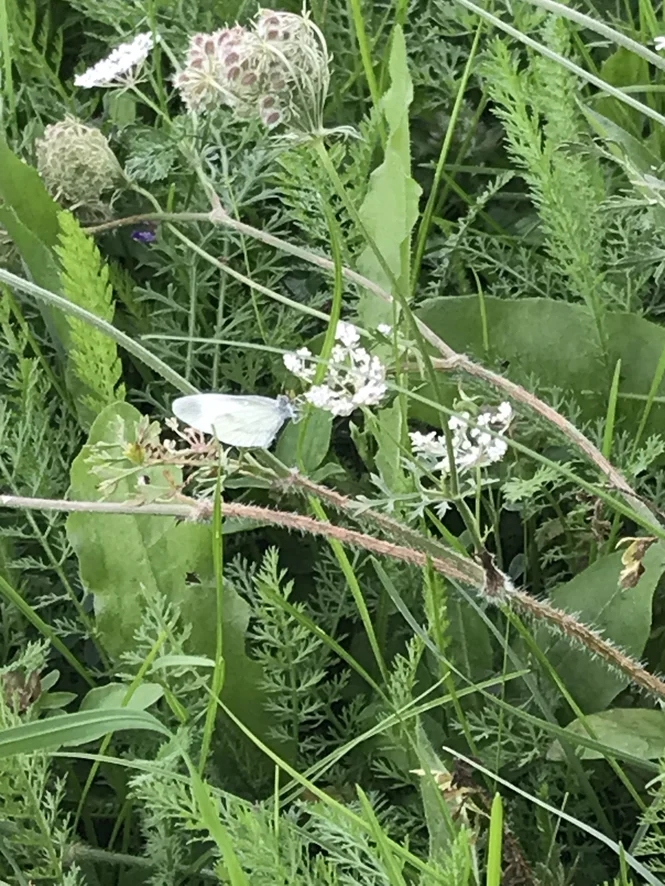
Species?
Leptidea sinapis/juvernica
